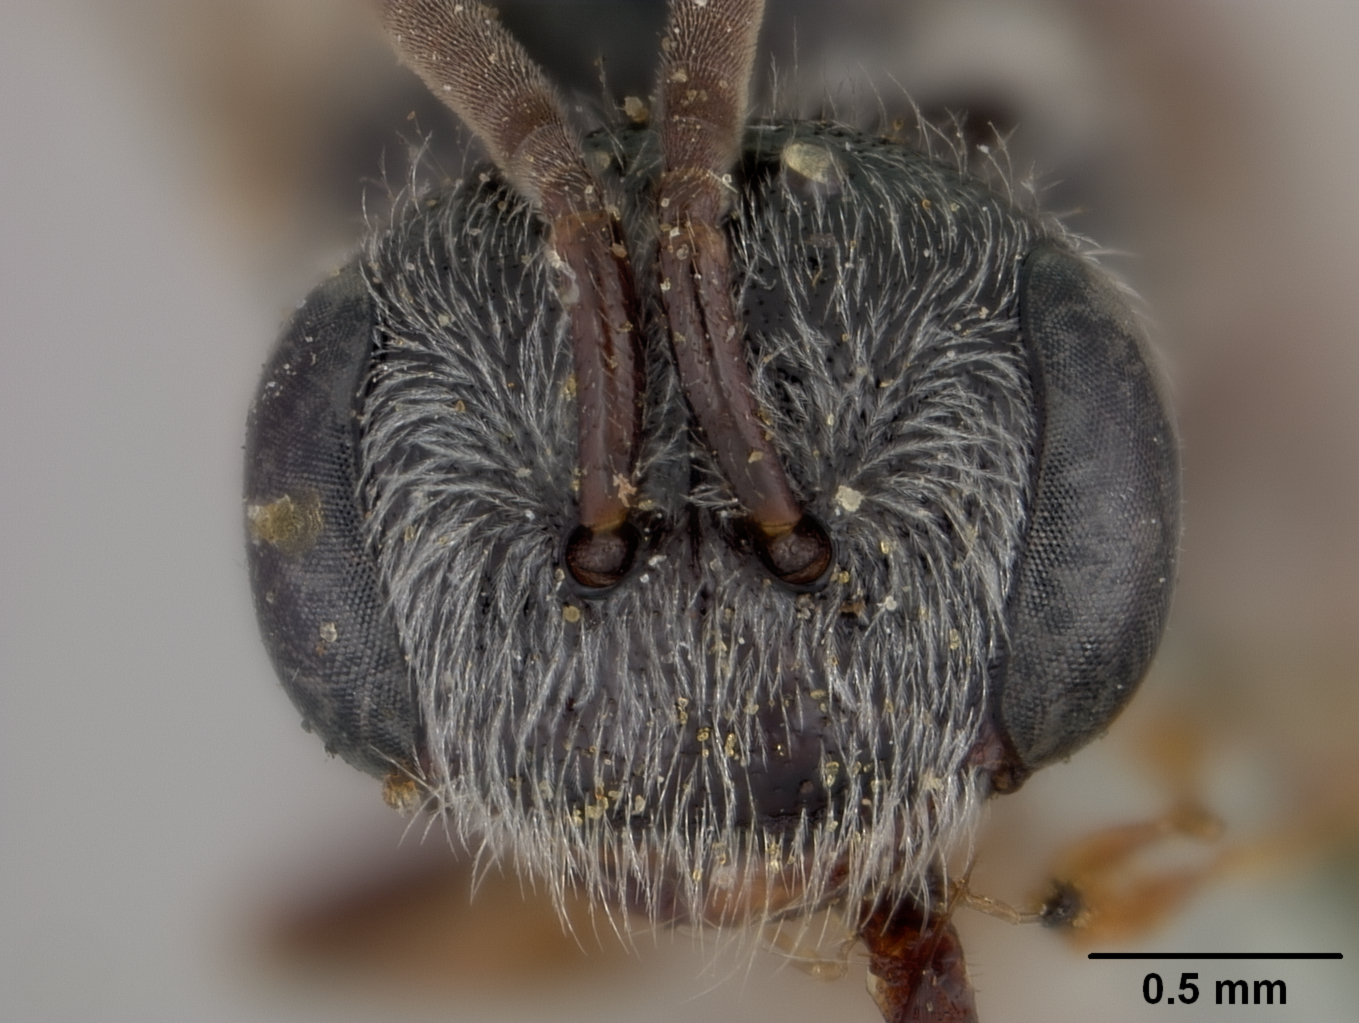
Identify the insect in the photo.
Sphecodes asclepiadis
